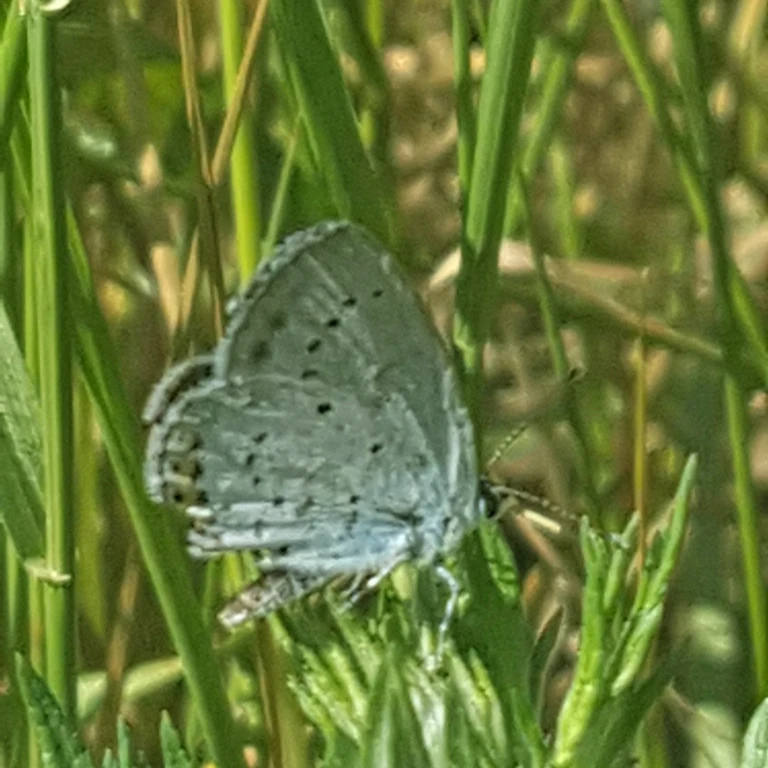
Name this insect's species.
Cupido argiades (also Elkalyce argiades)
